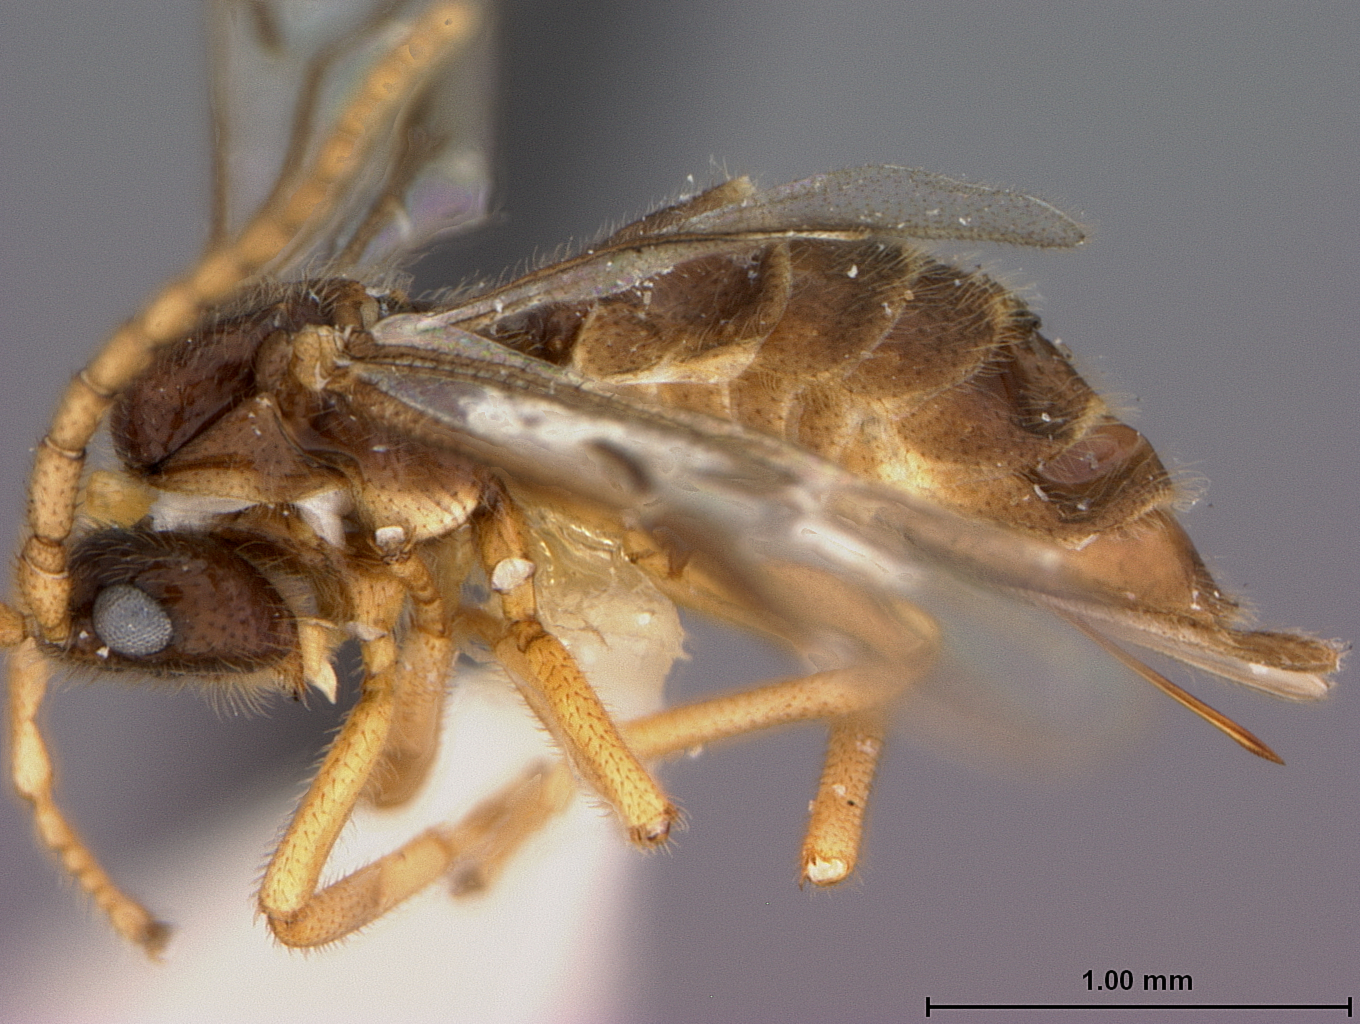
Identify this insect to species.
Ypsistocerus manni
